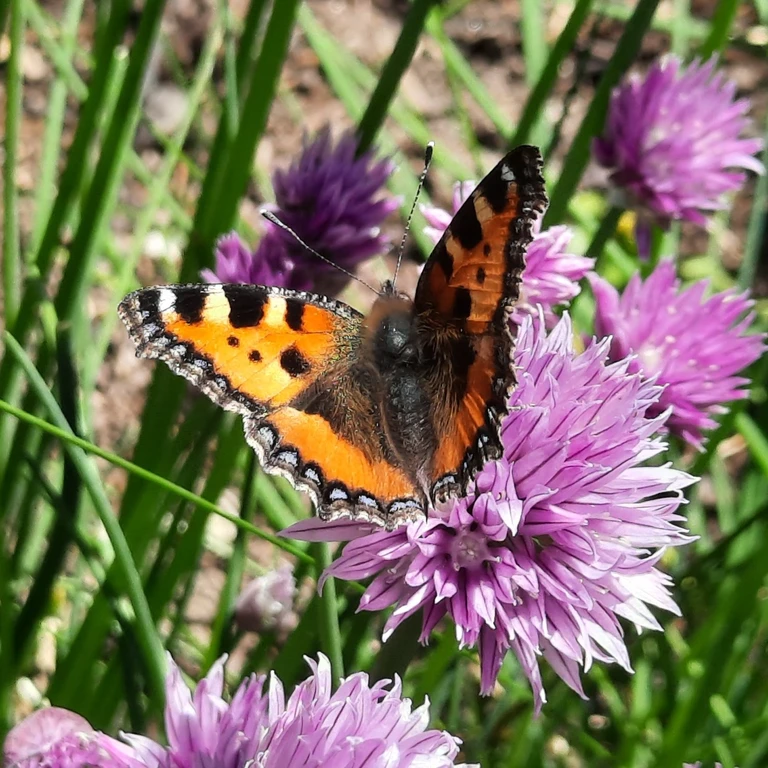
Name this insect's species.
Aglais urticae
